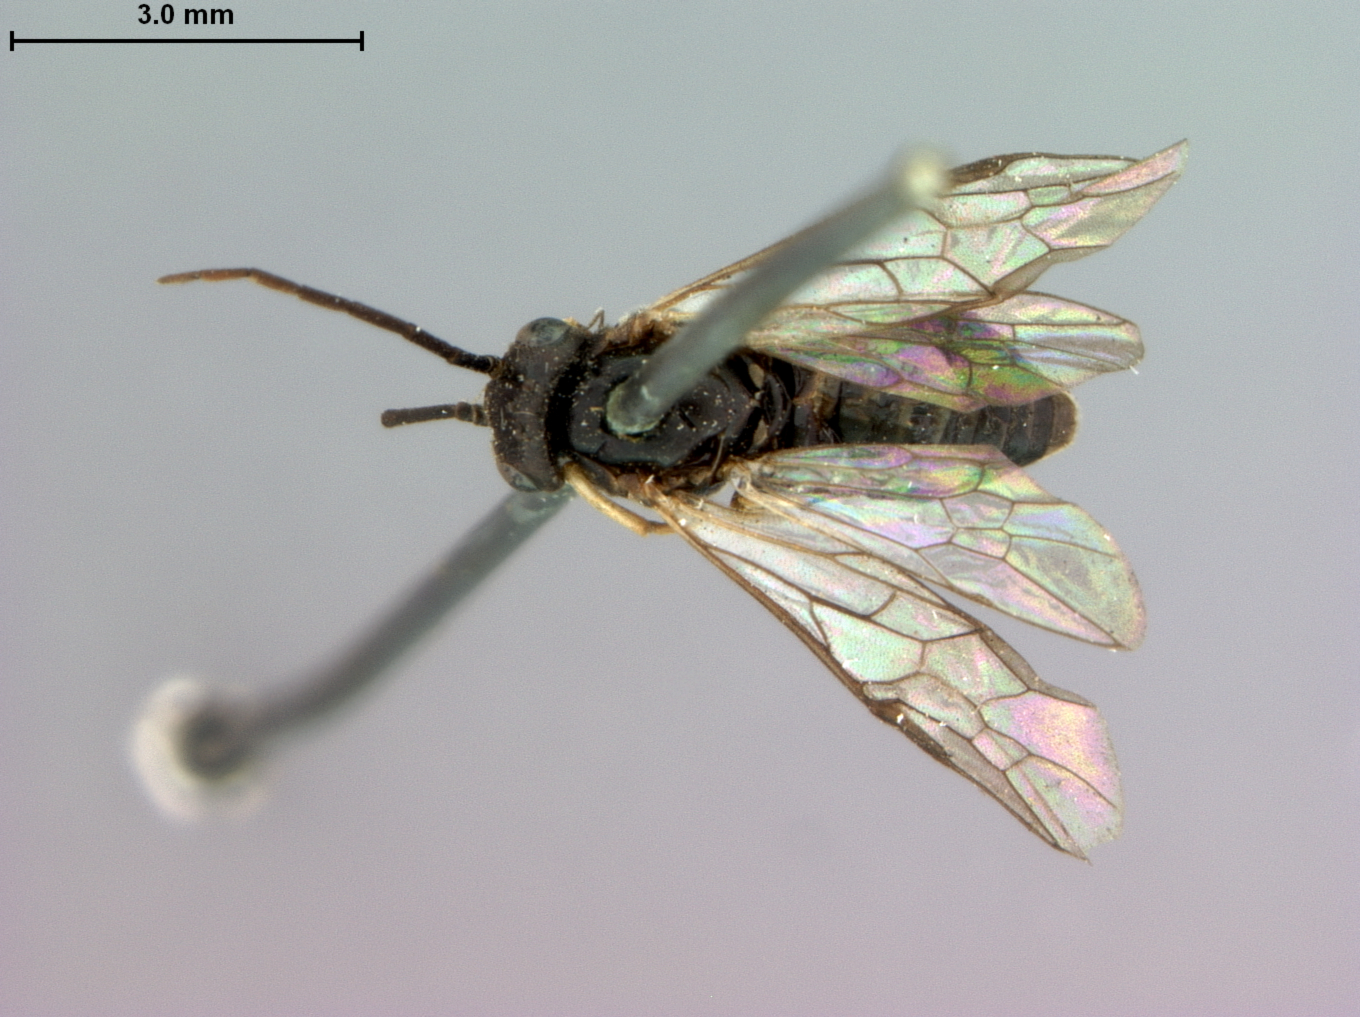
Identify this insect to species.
Pristiphora siskiyouensis
